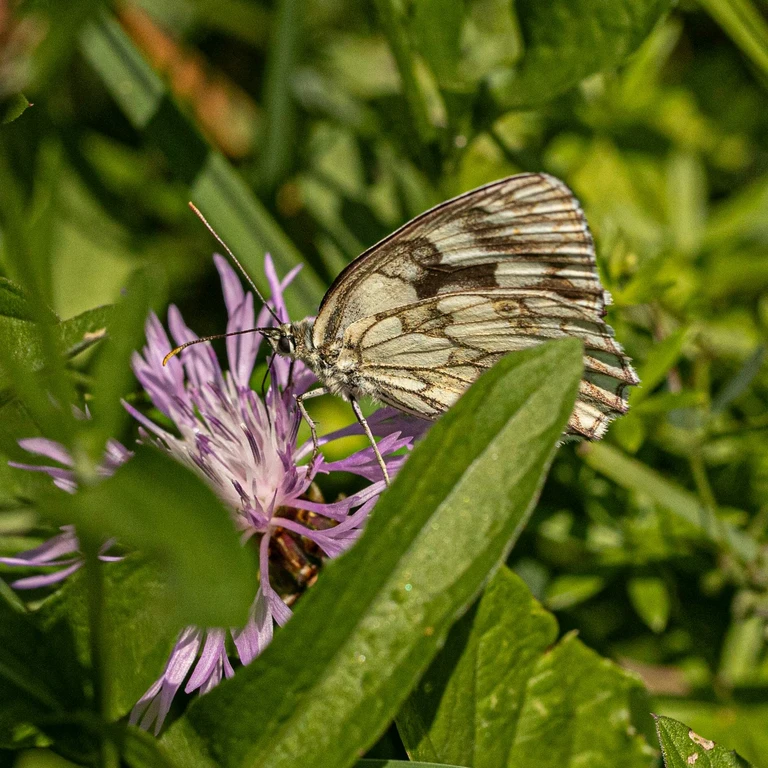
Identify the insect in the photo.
Melanargia galathea
